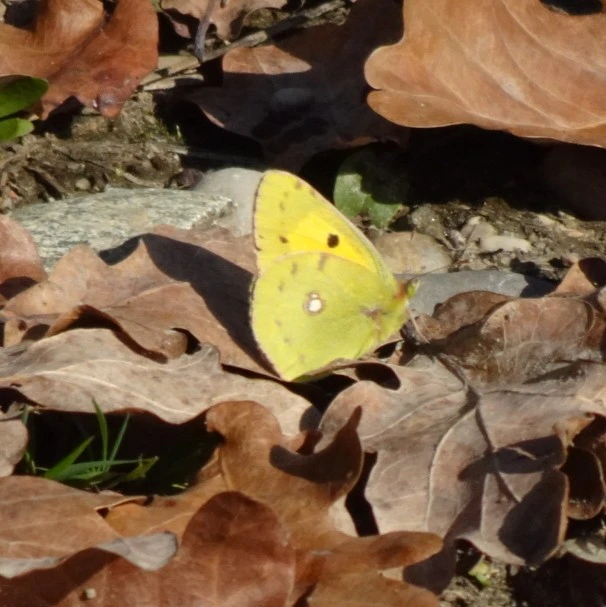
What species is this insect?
Colias croceus
